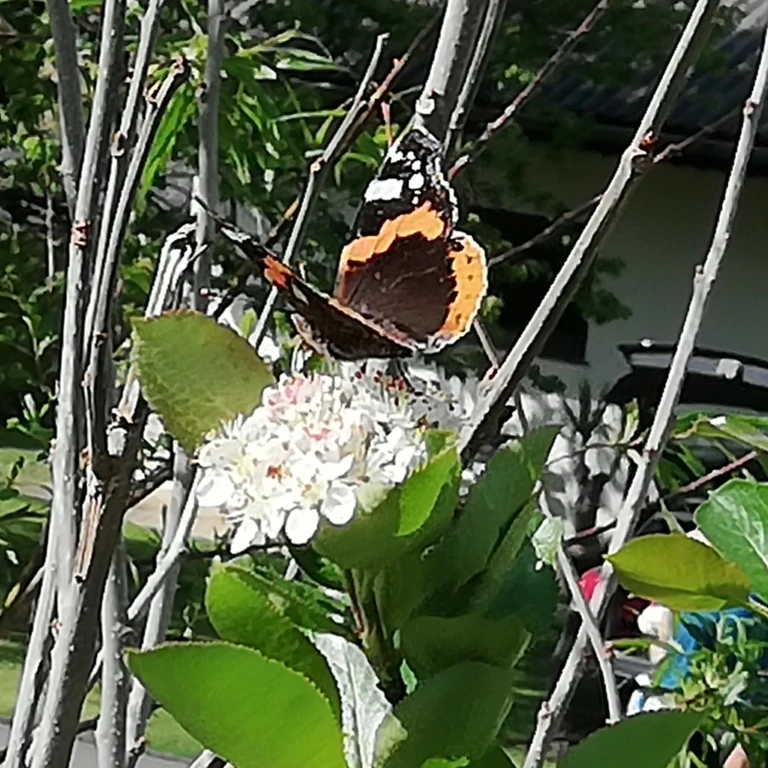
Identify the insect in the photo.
Vanessa atalanta
